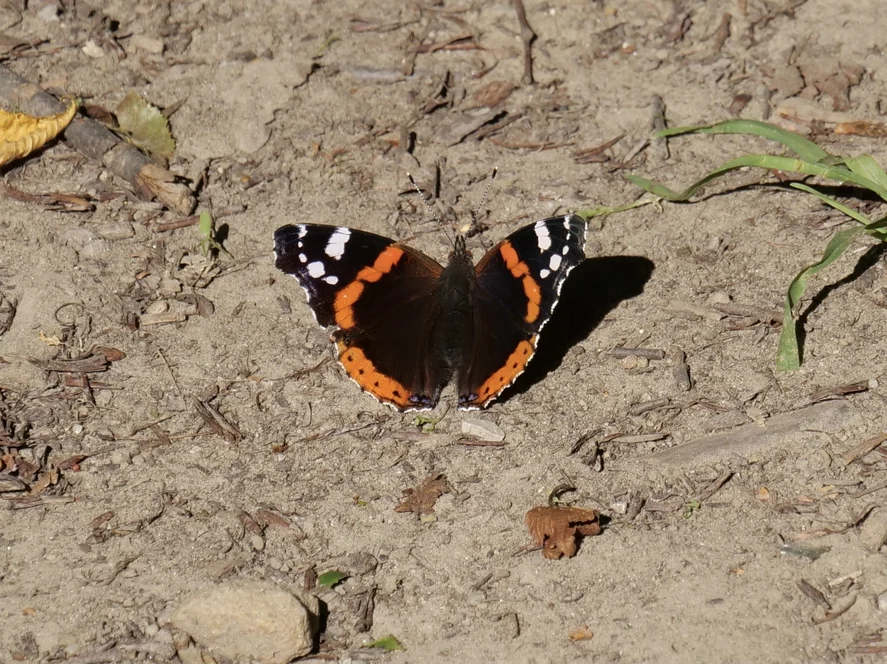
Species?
Vanessa atalanta
